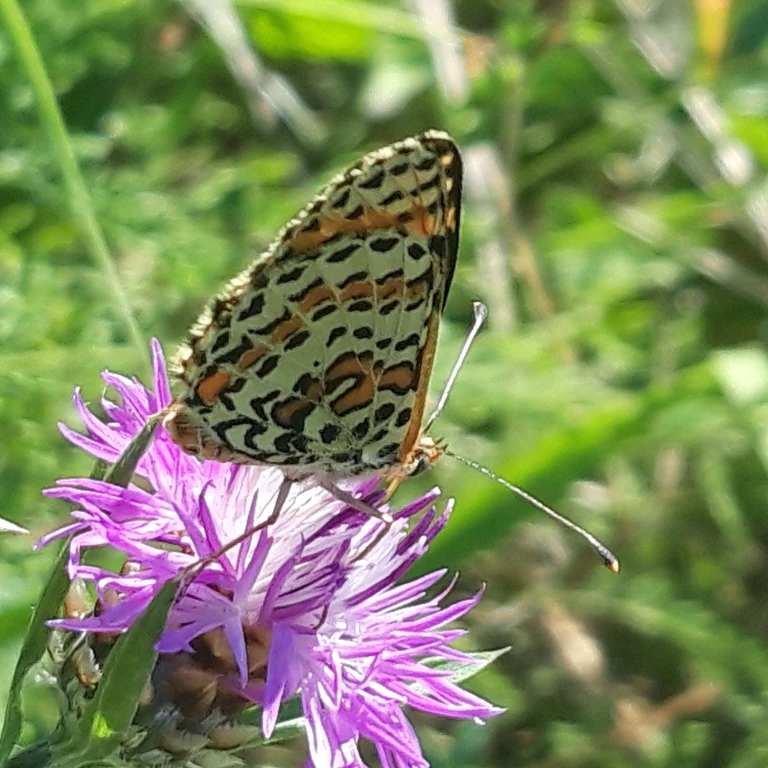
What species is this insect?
Melitaea didyma
